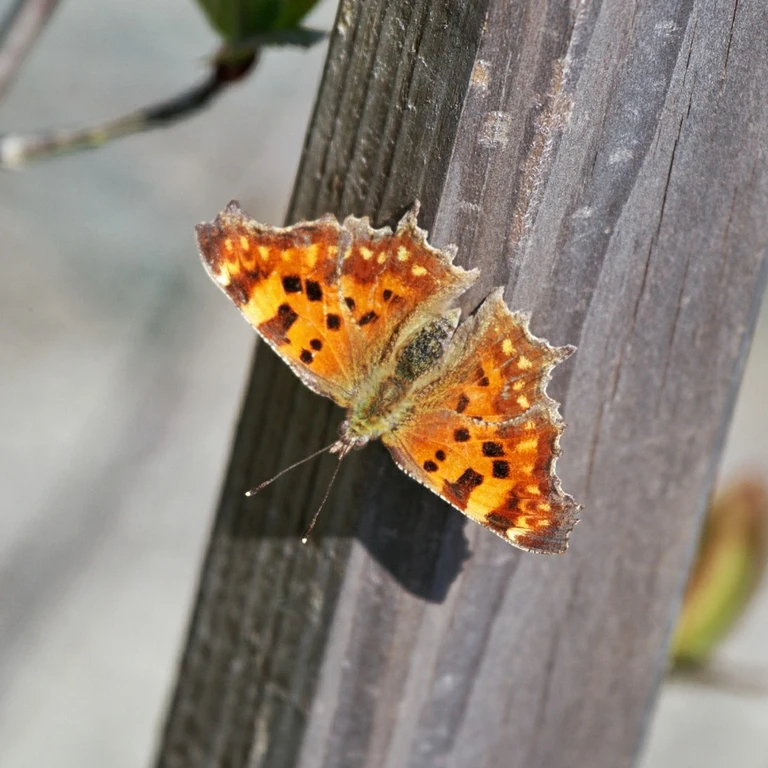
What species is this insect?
Polygonia c-album
